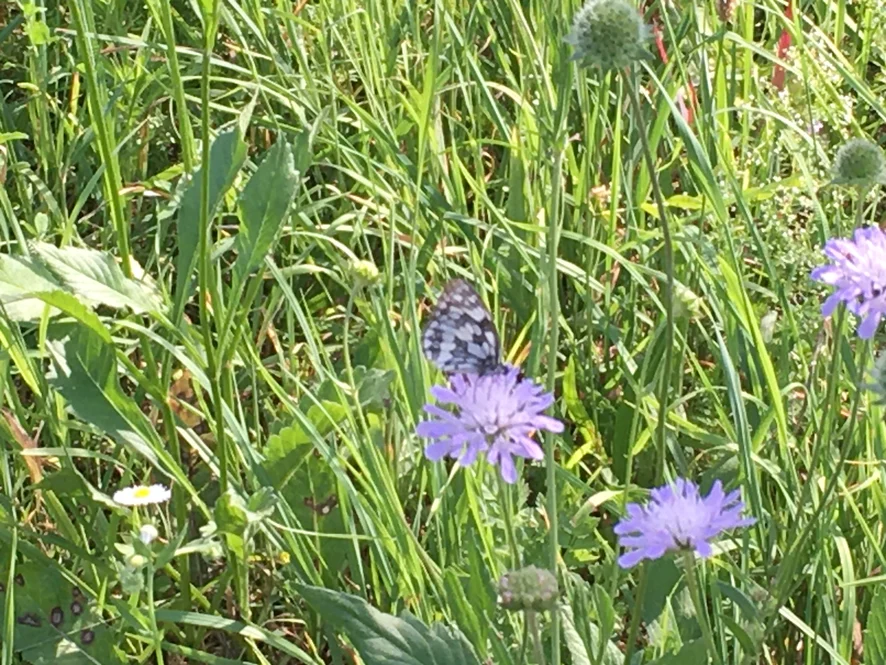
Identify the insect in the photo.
Melanargia galathea
